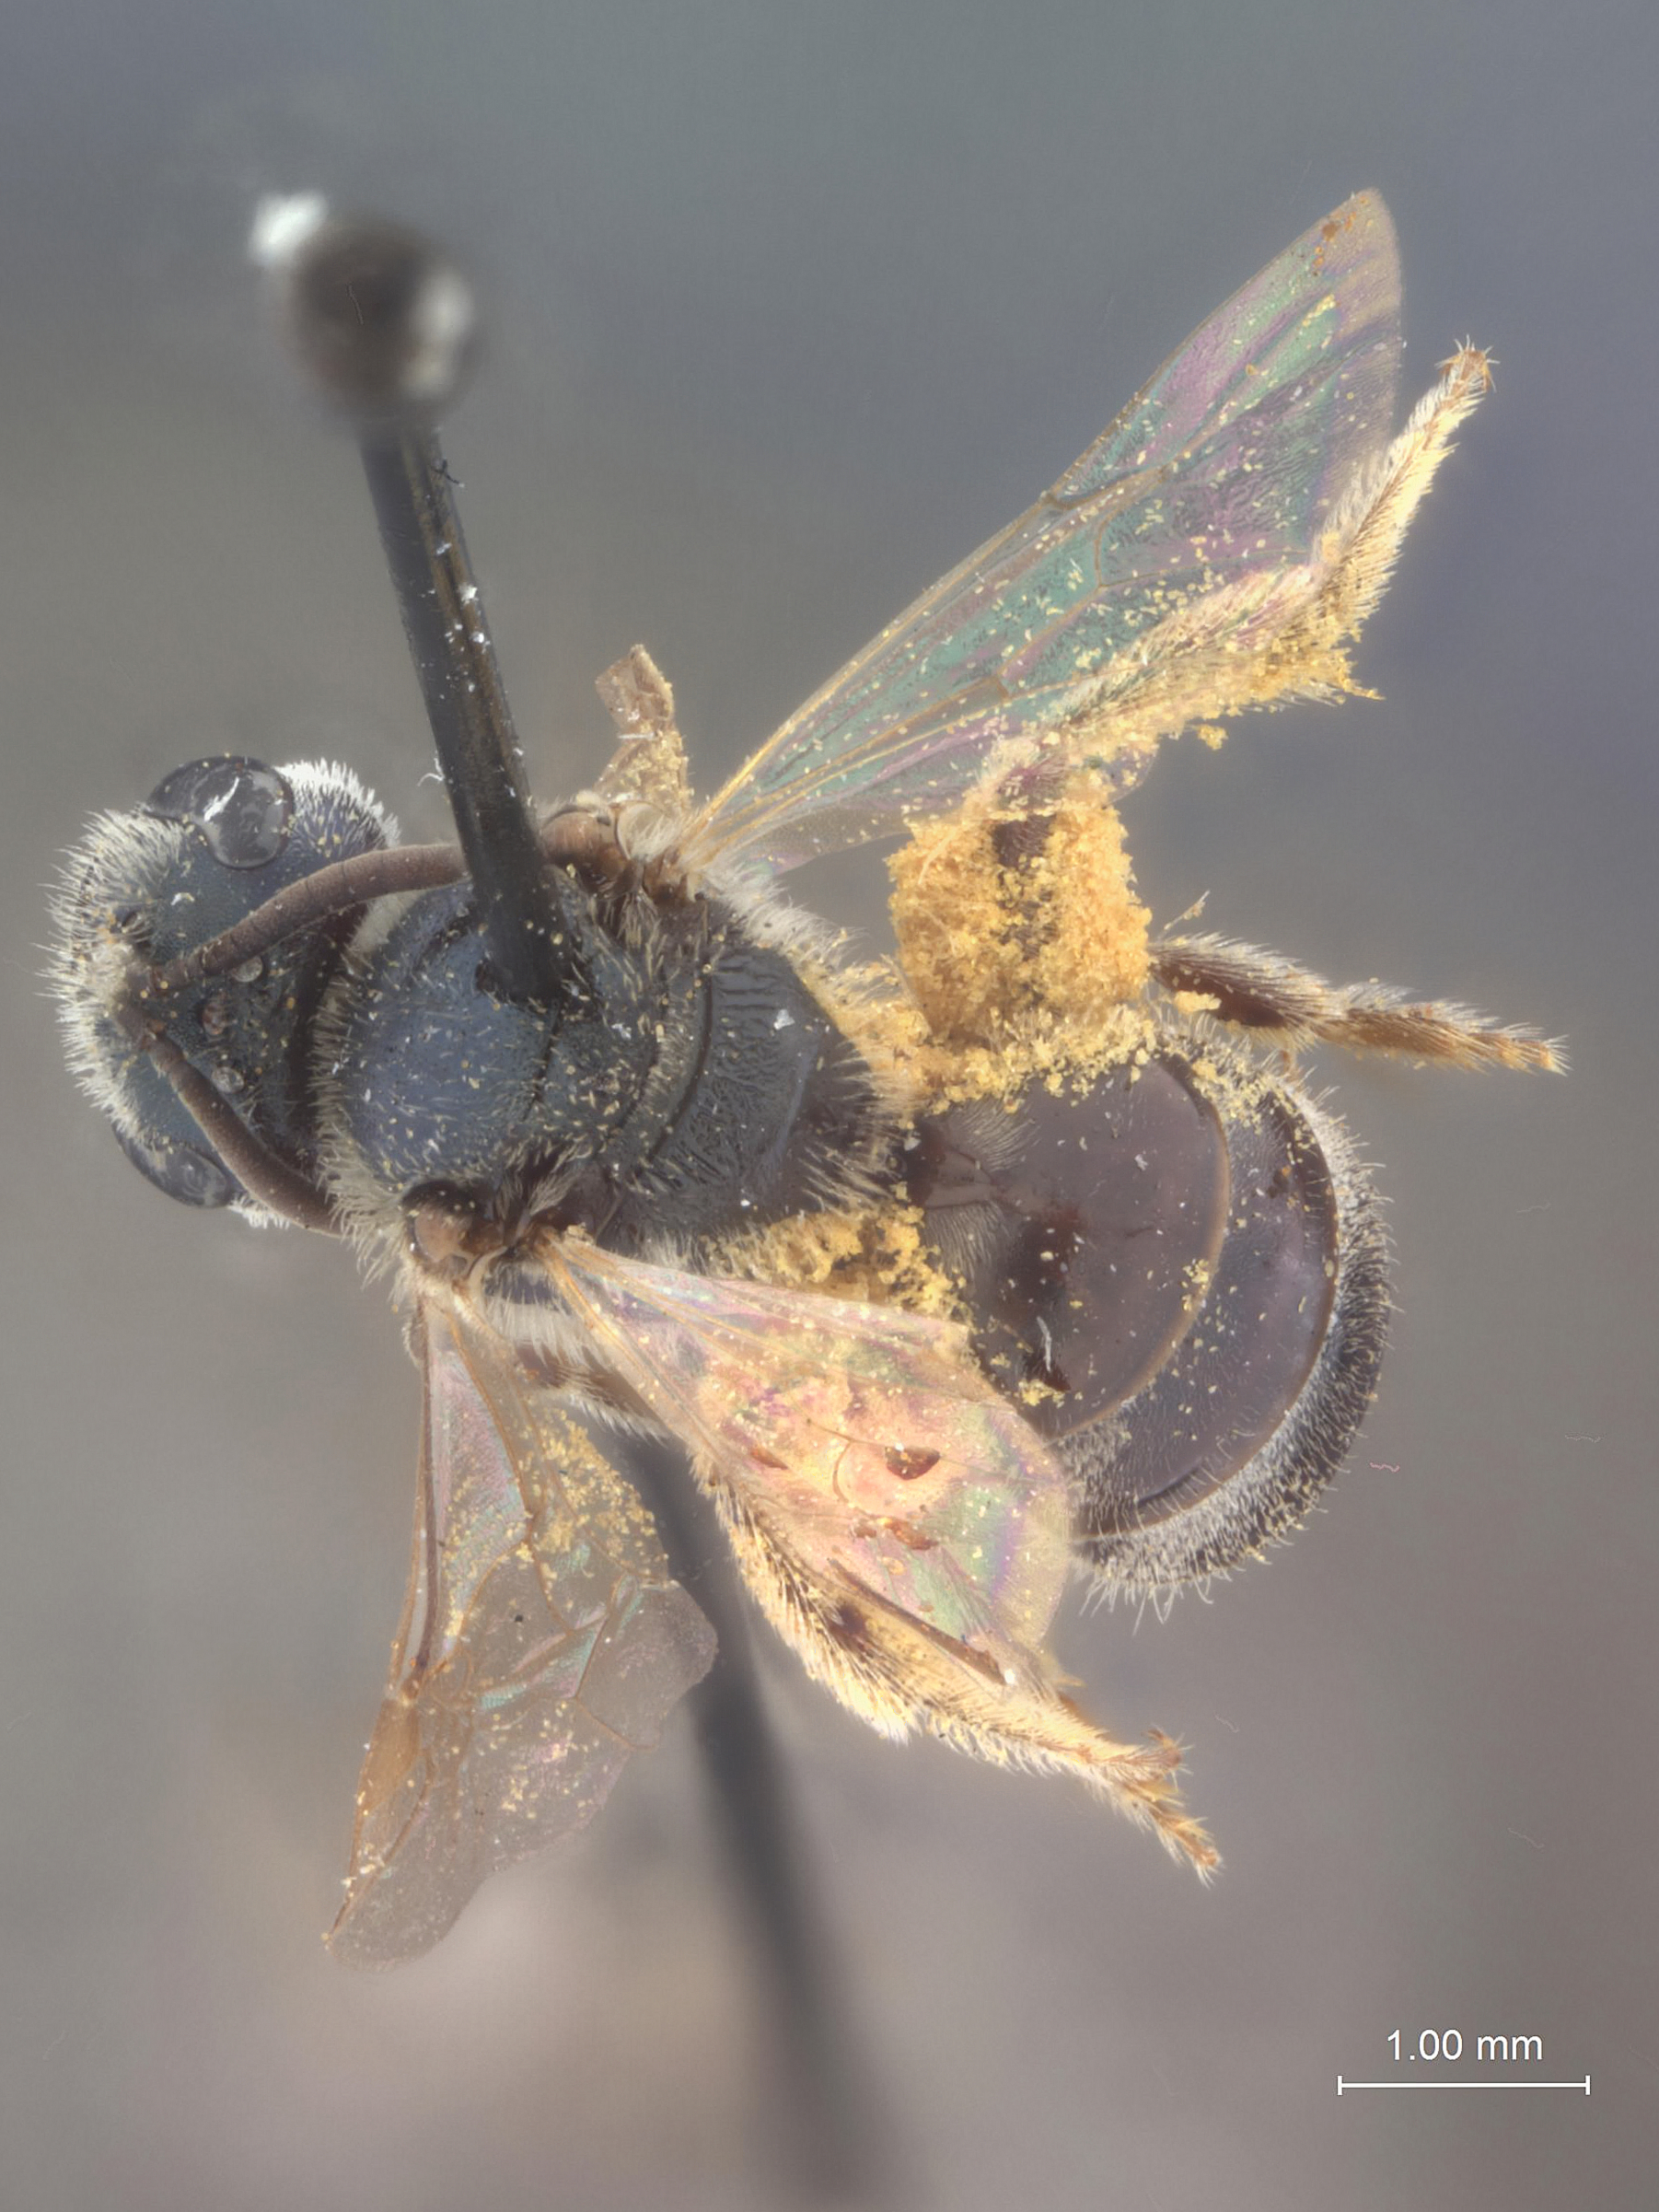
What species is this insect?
Halictus phaceliarum
